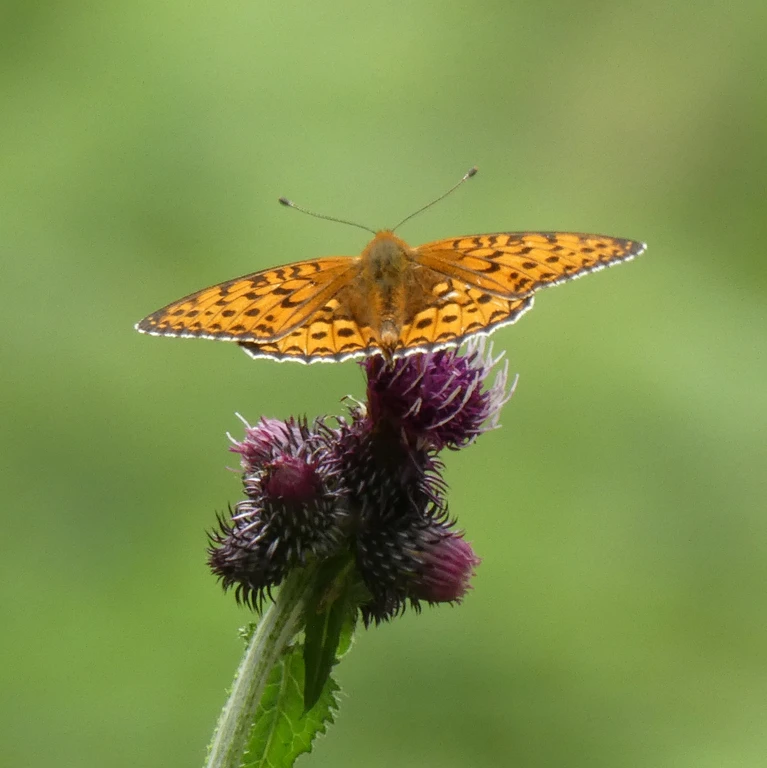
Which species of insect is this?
Speyeria aglaja
